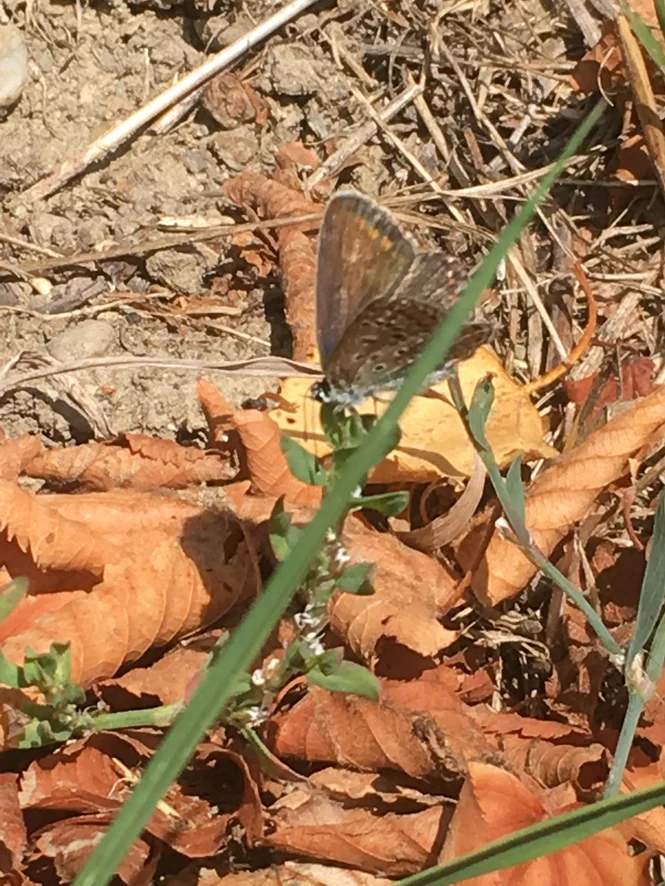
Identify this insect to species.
Polyommatus icarus
